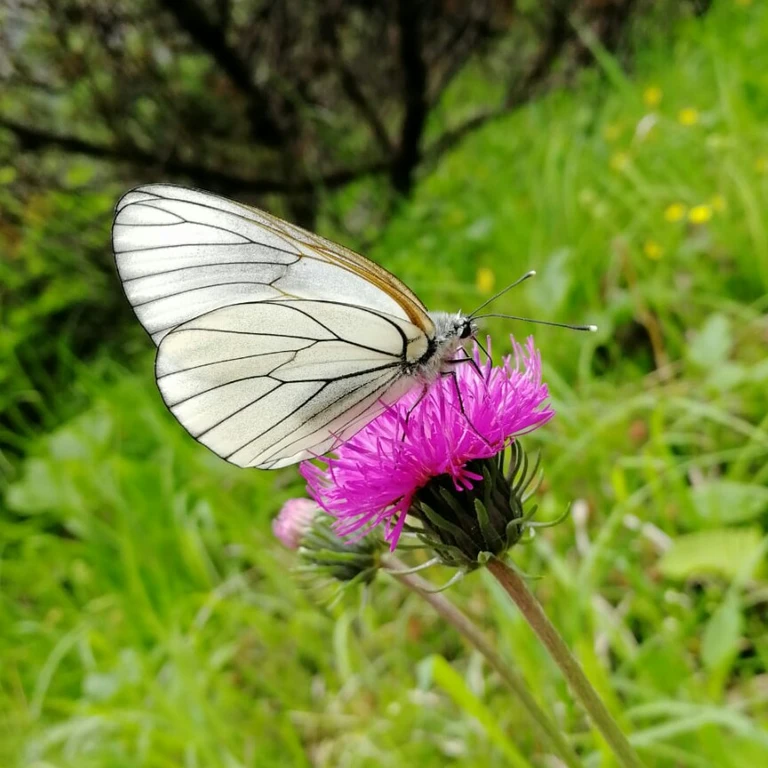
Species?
Aporia crataegi
